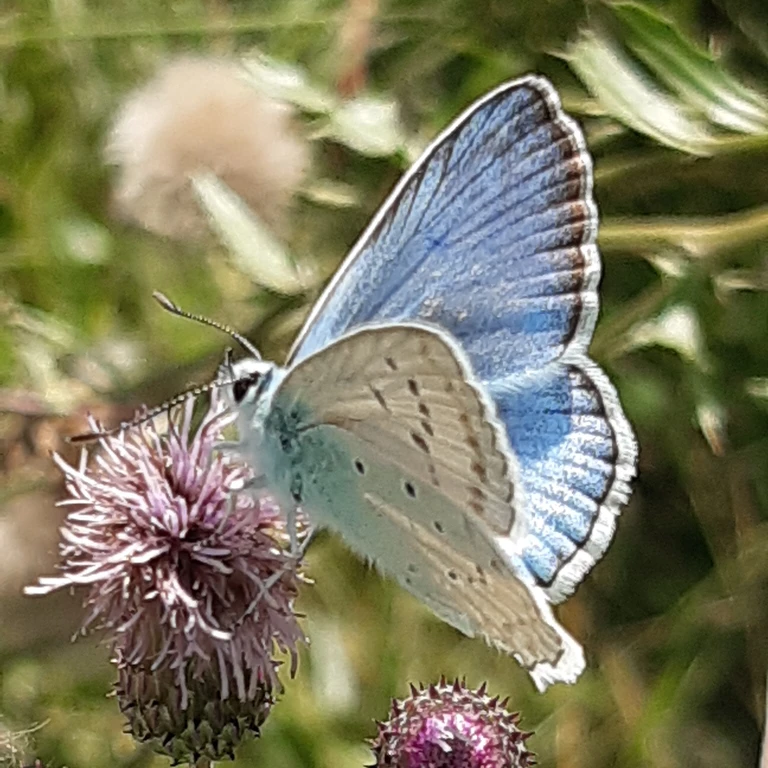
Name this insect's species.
Polyommatus daphnis
